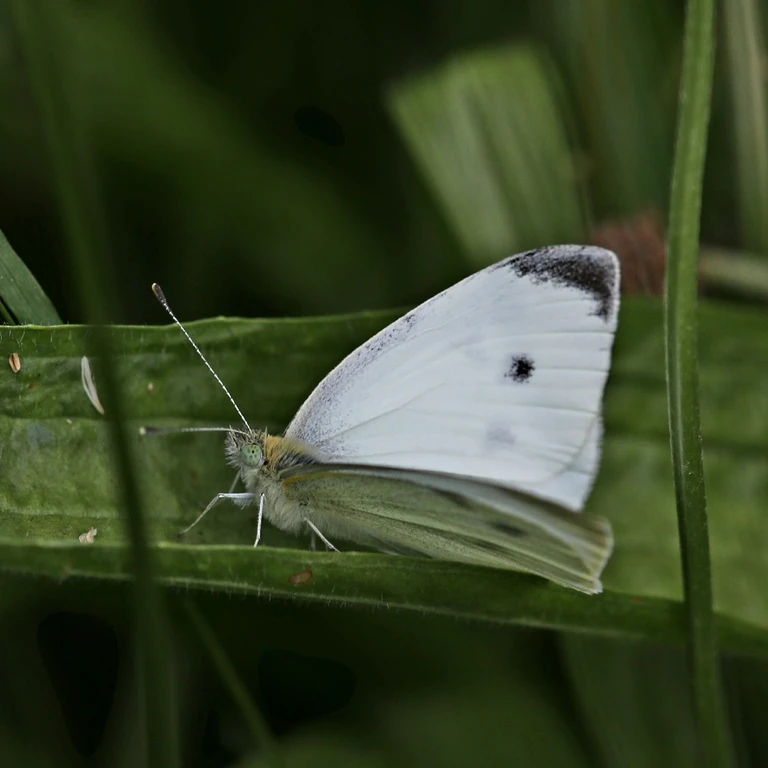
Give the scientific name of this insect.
Pieris rapae
